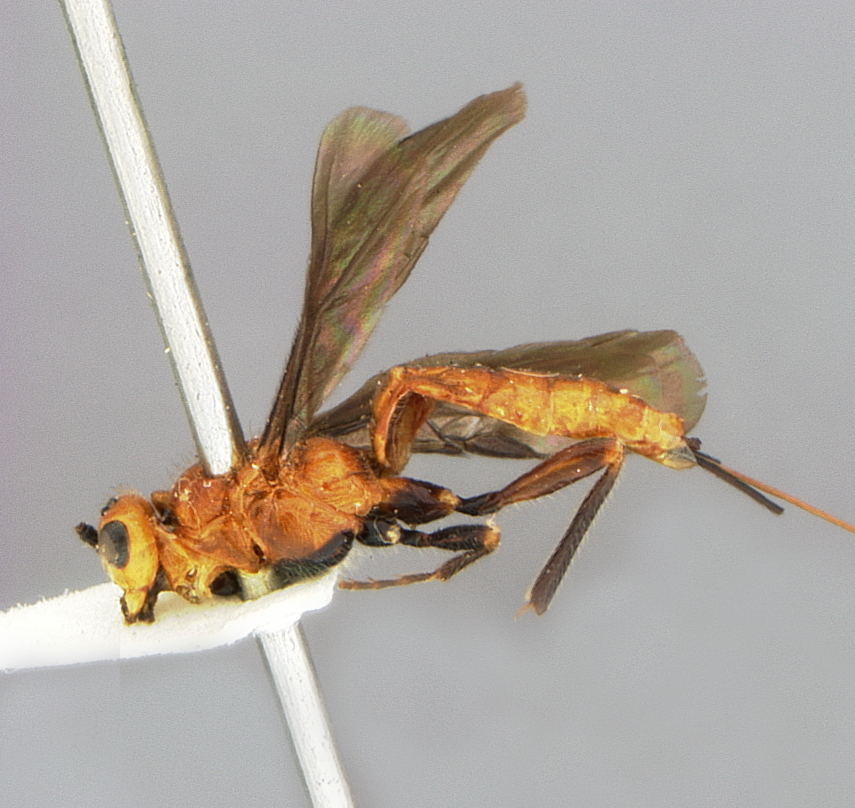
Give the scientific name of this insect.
Vipio coloradensis
